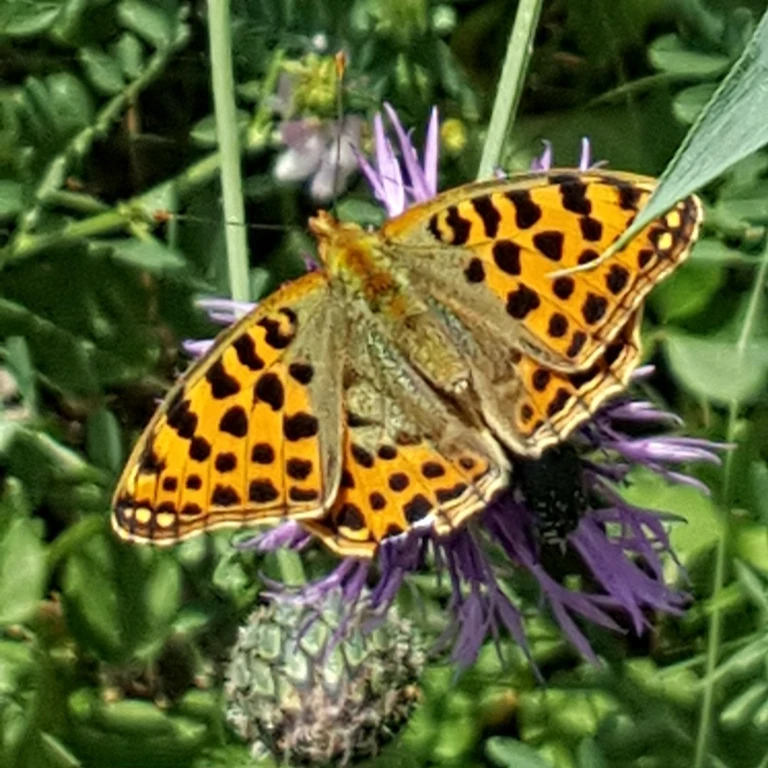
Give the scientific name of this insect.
Issoria lathonia
